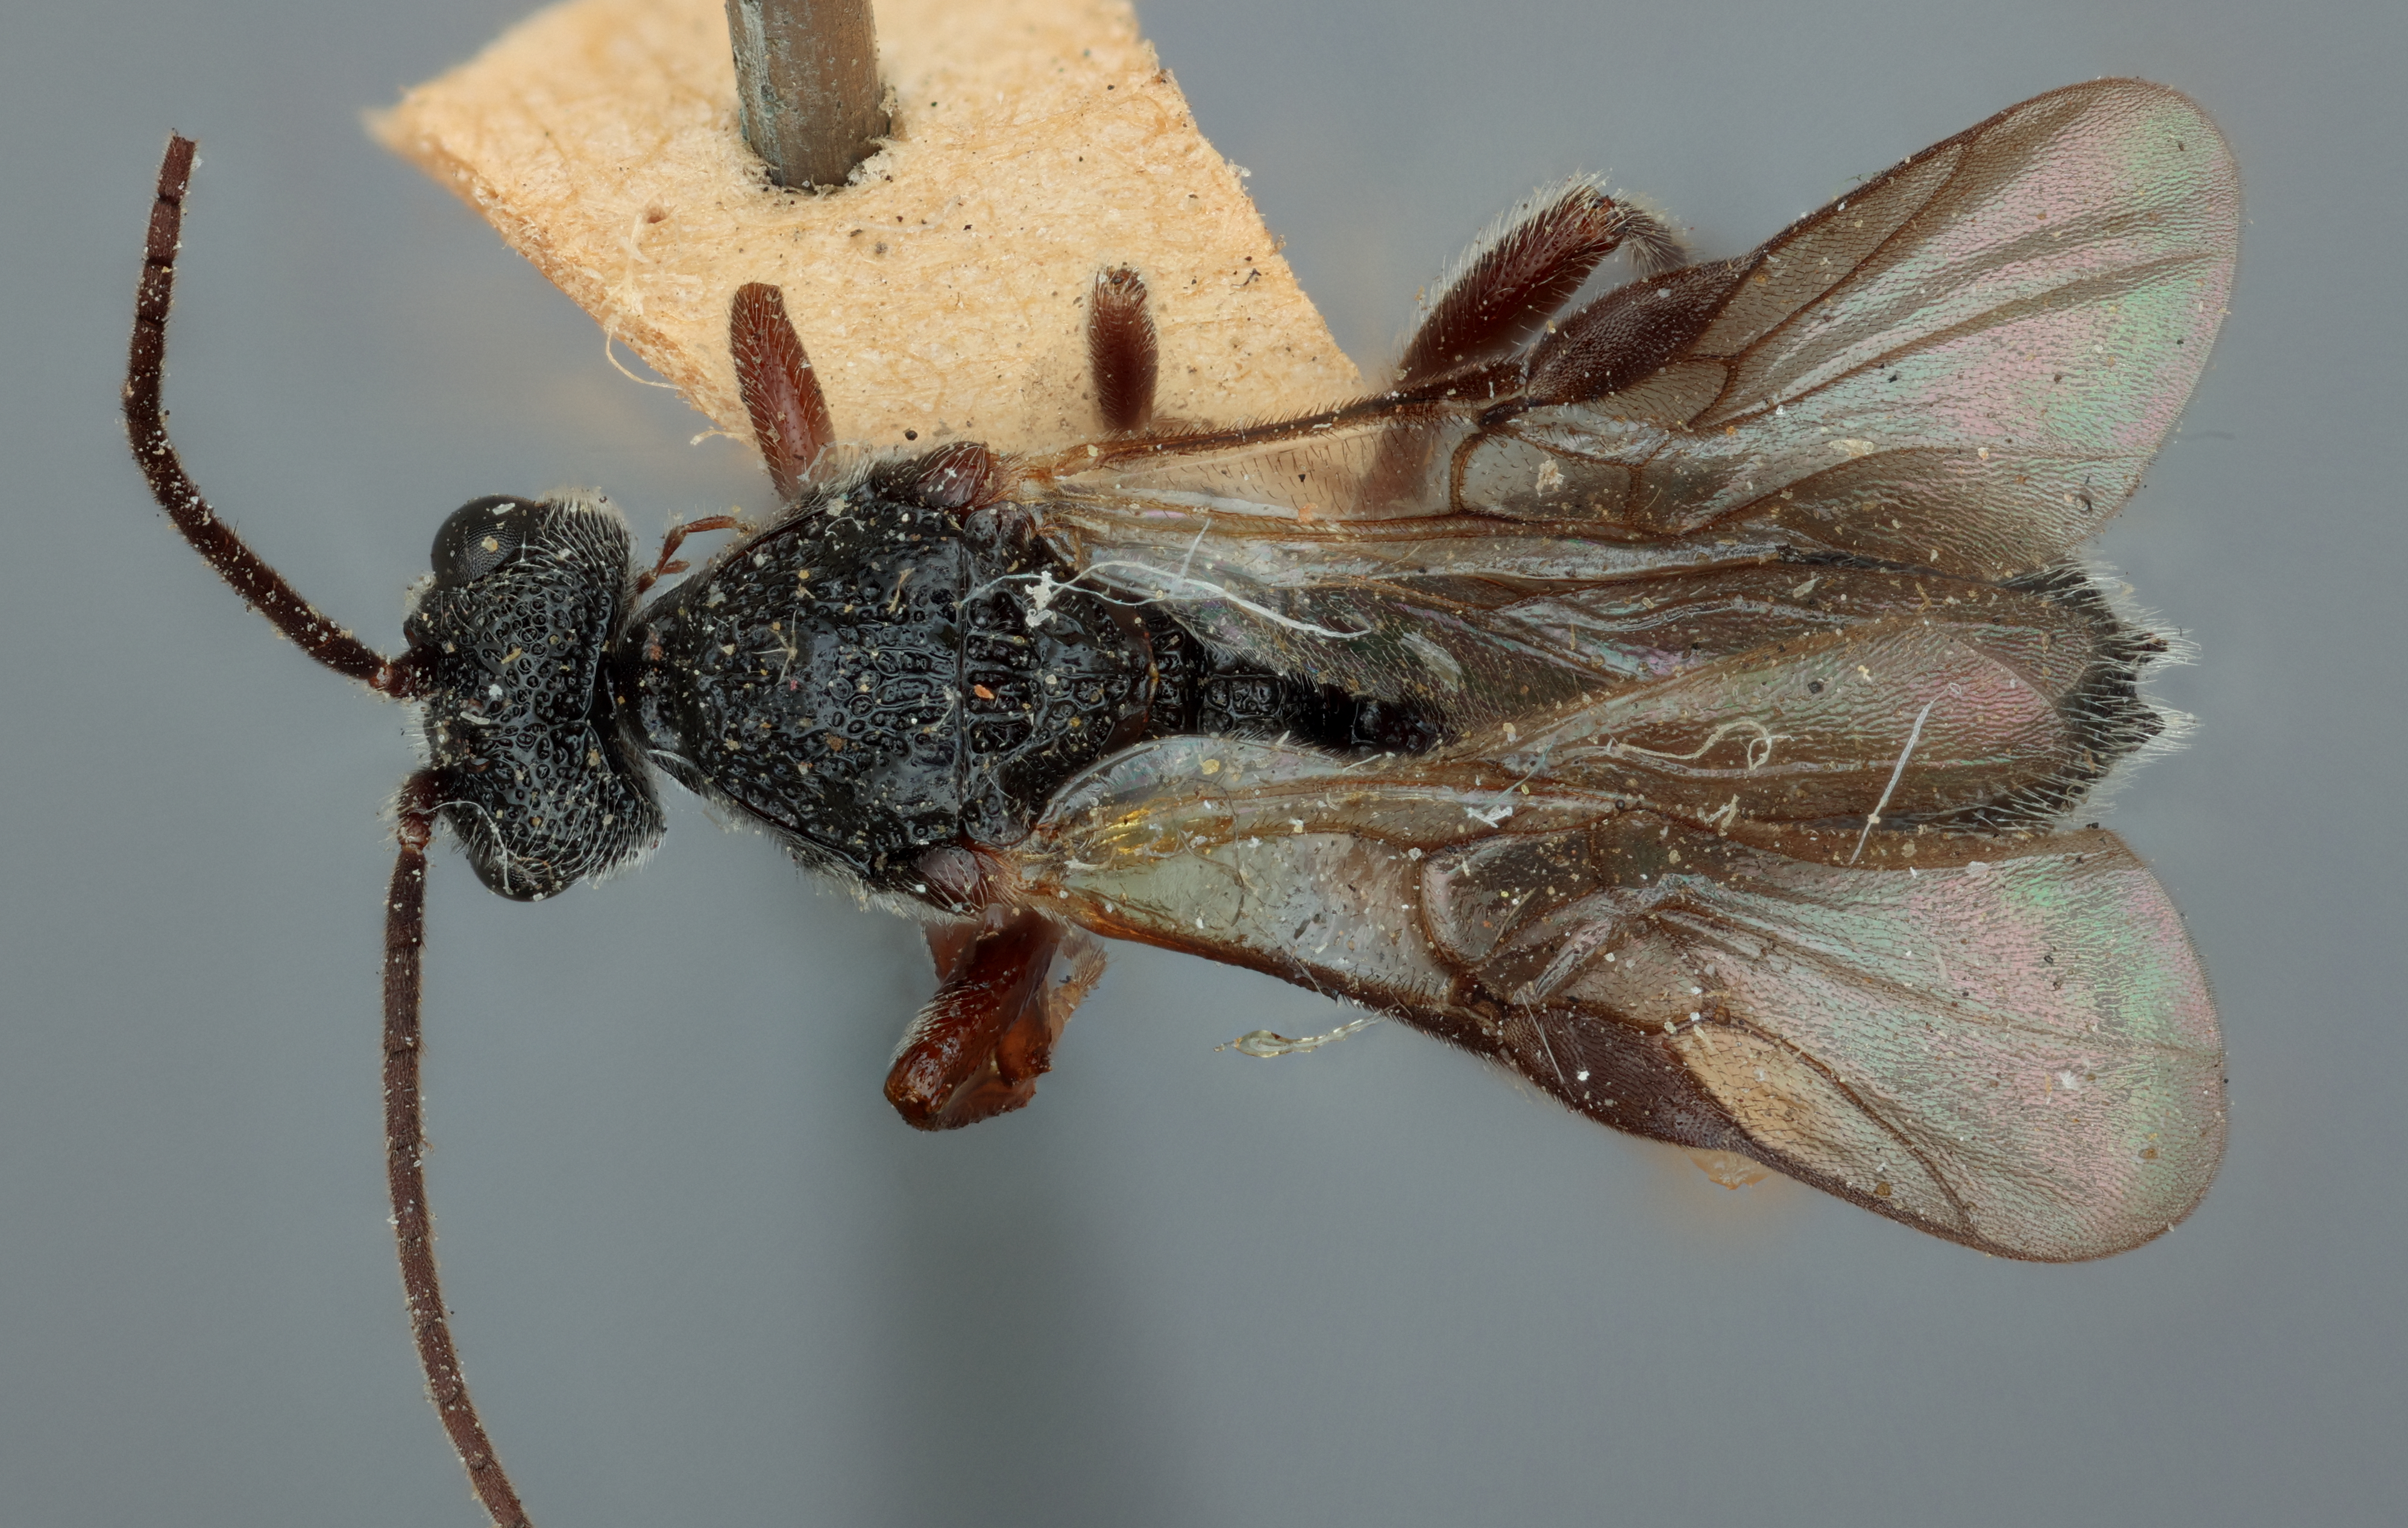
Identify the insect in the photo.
Urosigalphus crassisculptus
